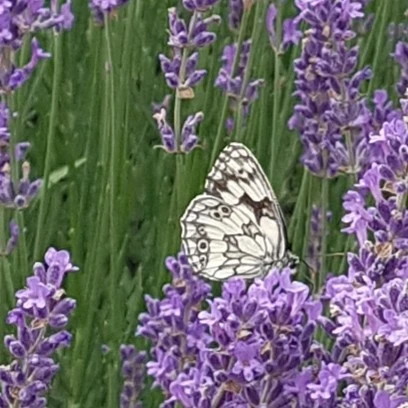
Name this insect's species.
Melanargia galathea
